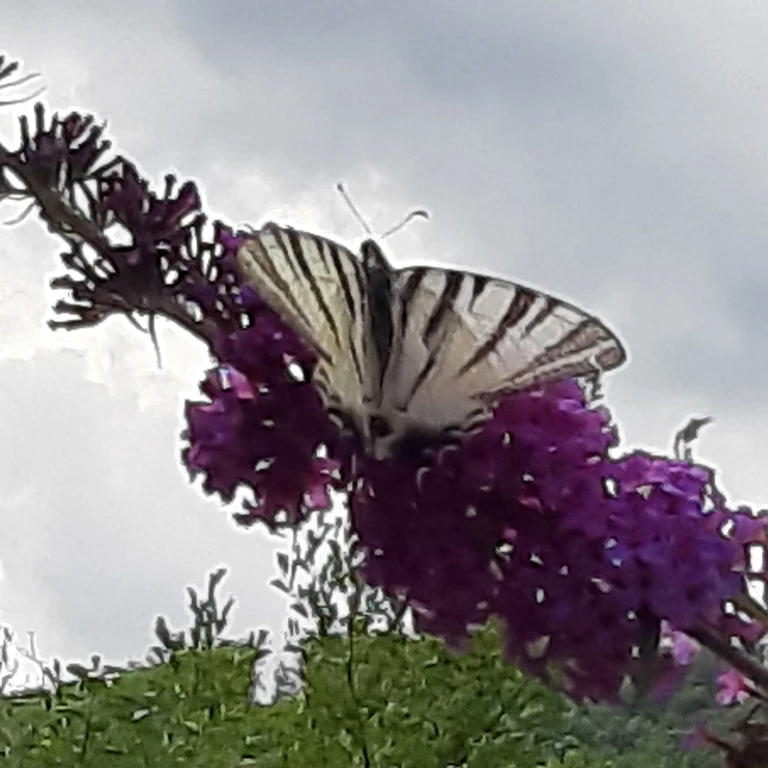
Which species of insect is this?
Iphiclides podalirius
